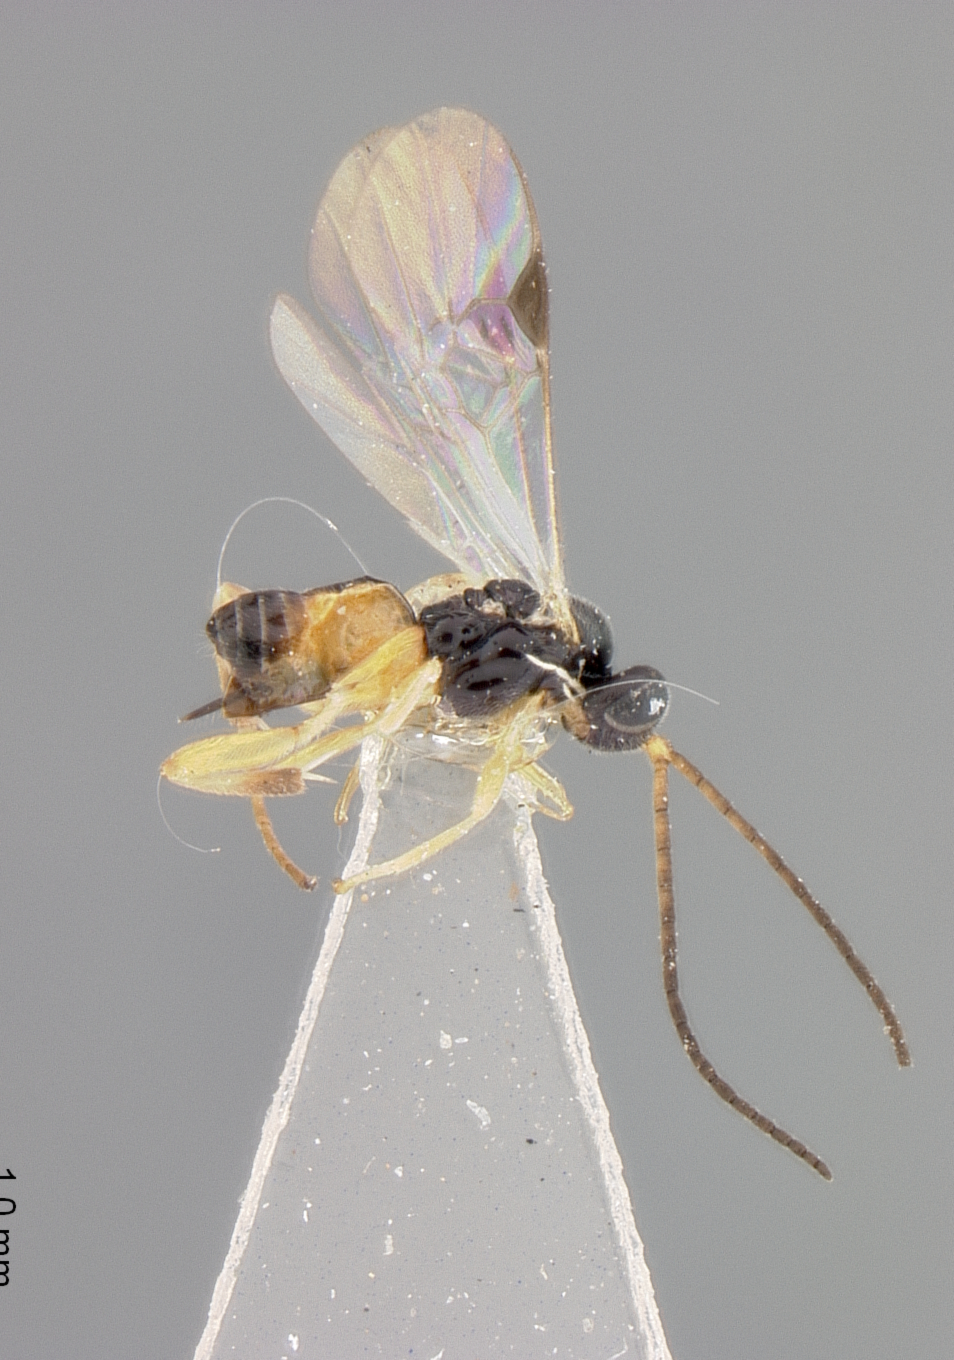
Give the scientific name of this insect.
Apanteles flavicoxis
